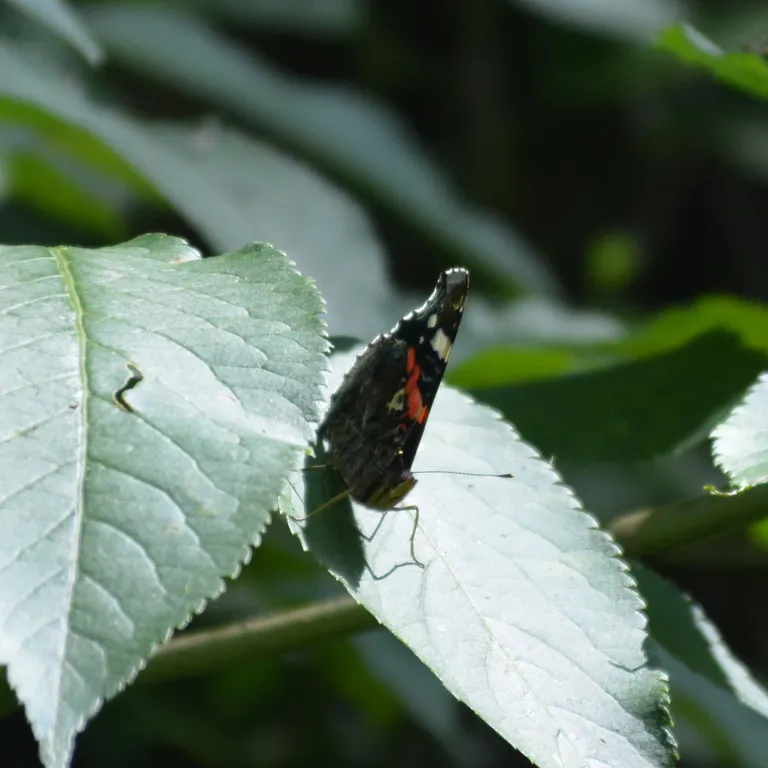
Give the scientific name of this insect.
Vanessa atalanta
